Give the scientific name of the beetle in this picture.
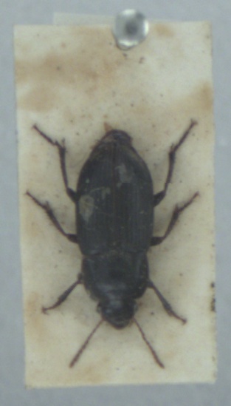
Harpalus servus
